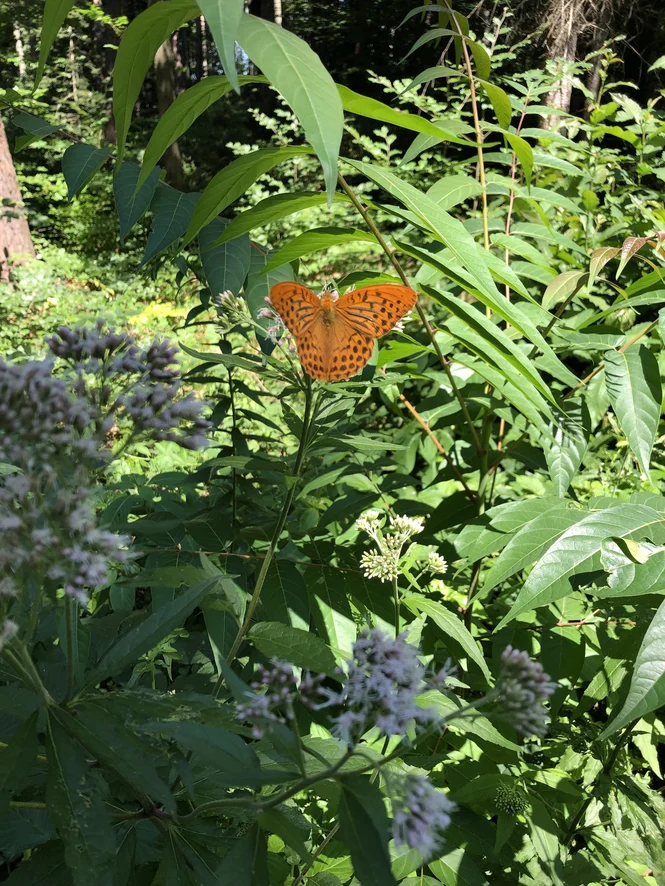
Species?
Argynnis paphia
